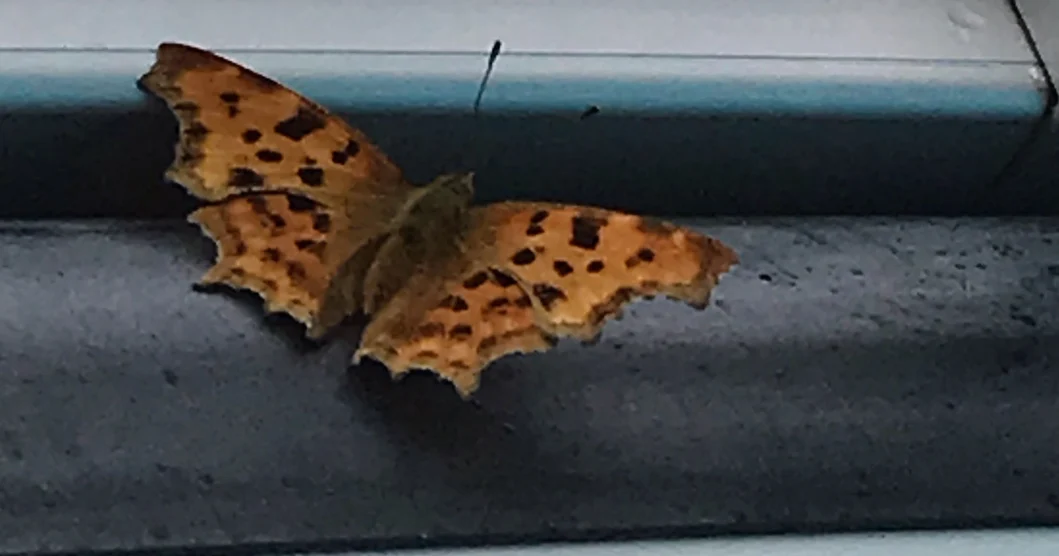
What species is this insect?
Polygonia c-album
